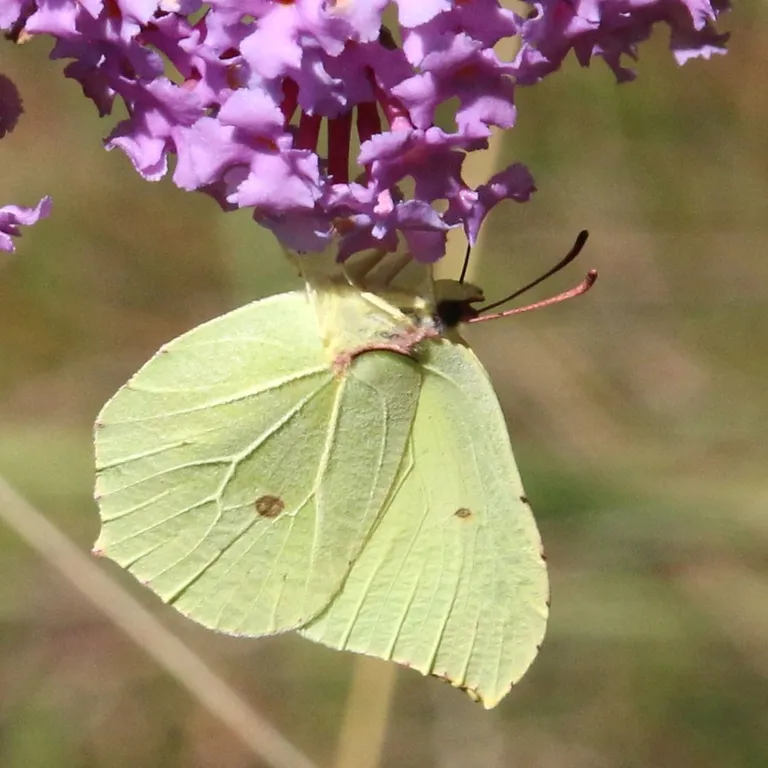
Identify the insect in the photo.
Gonepteryx rhamni
